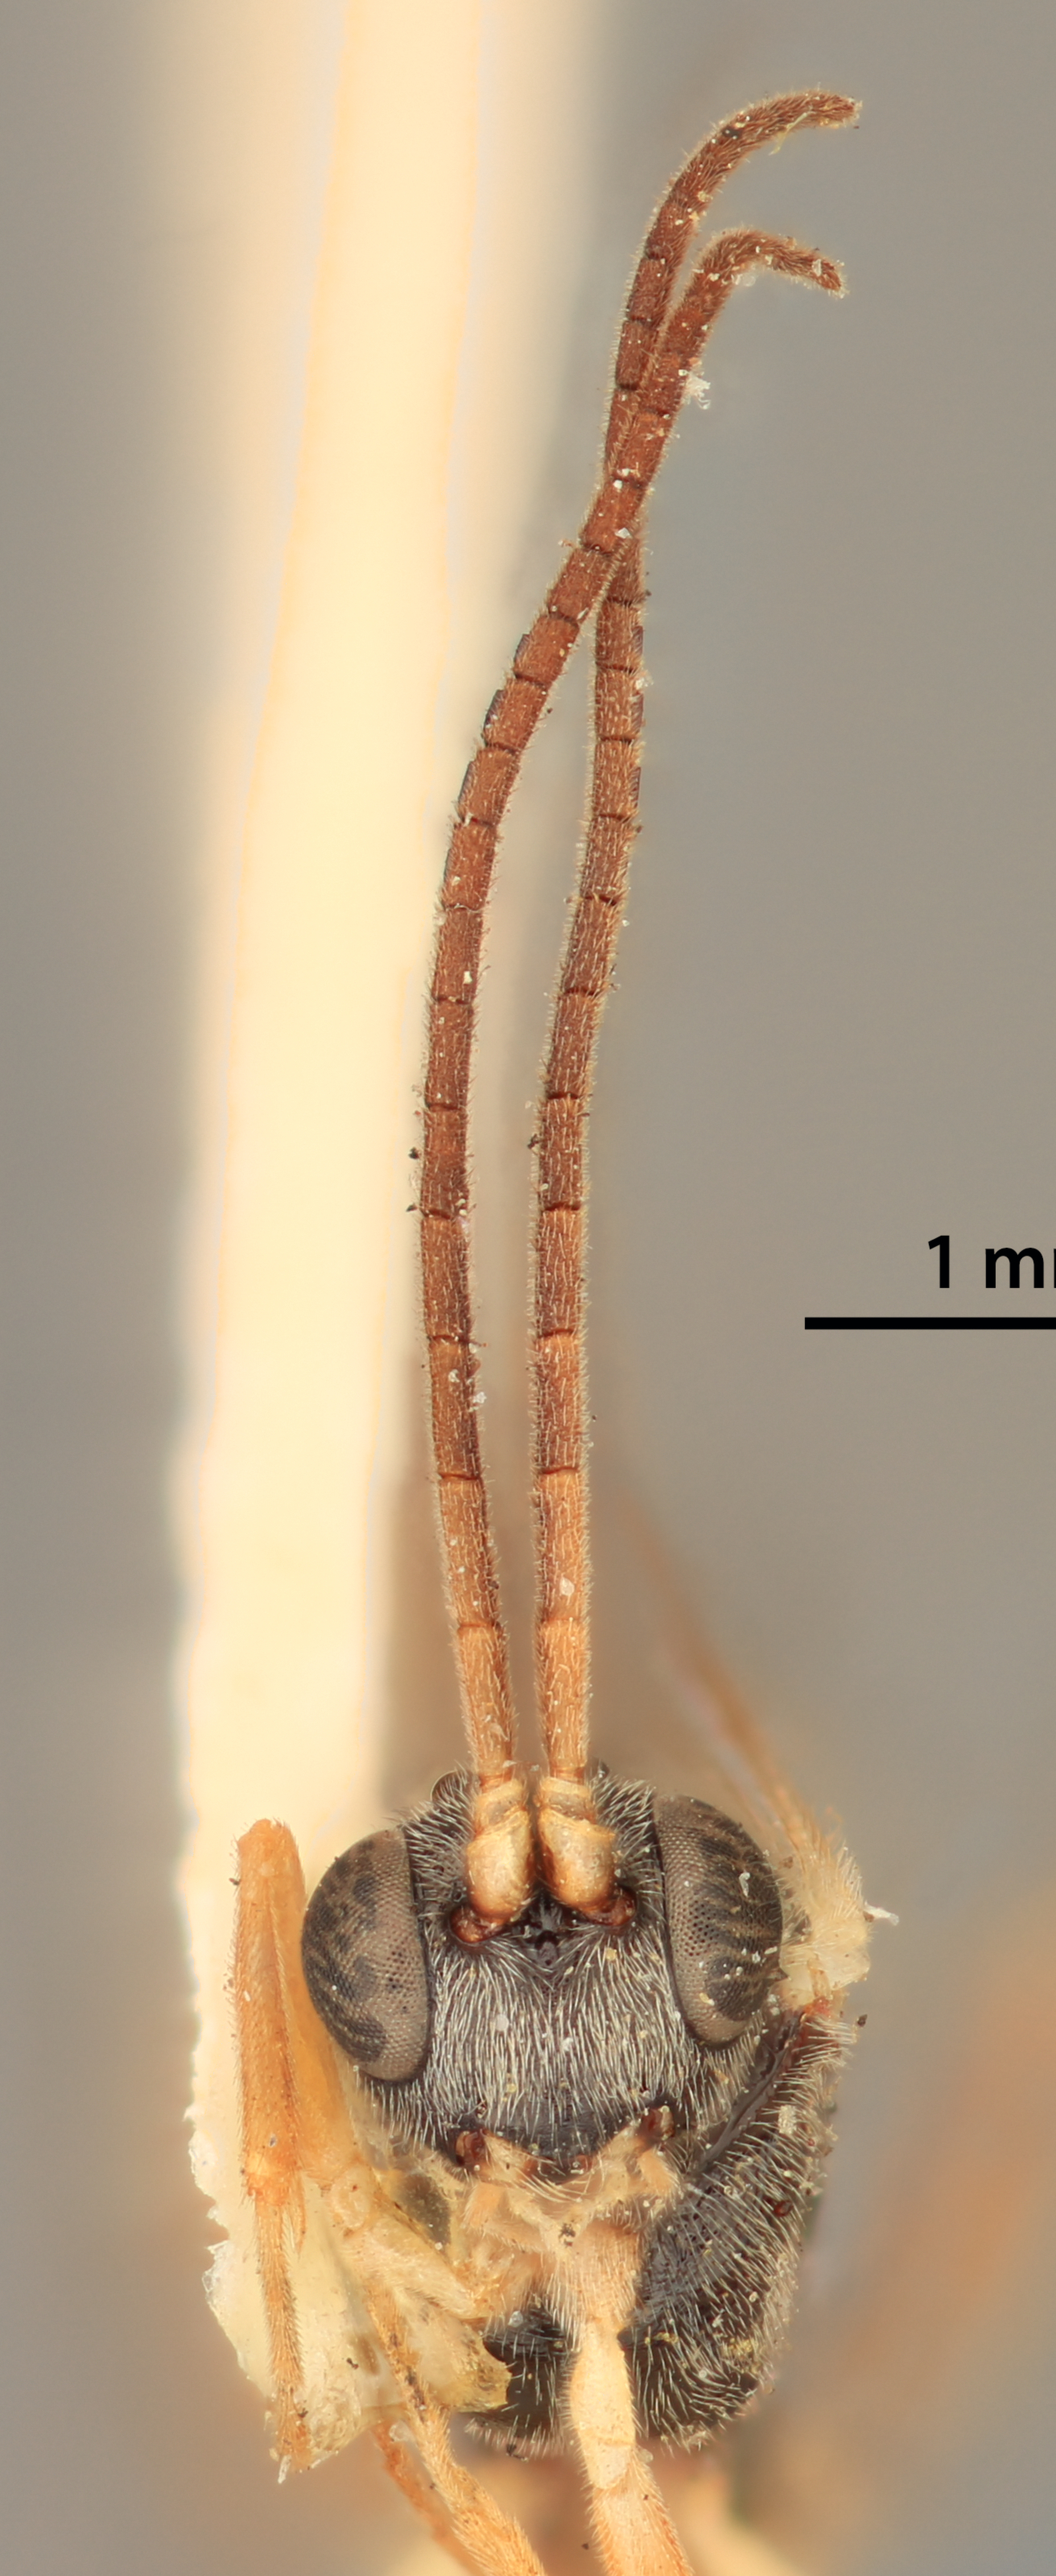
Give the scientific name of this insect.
Hemiteles crassiformis
